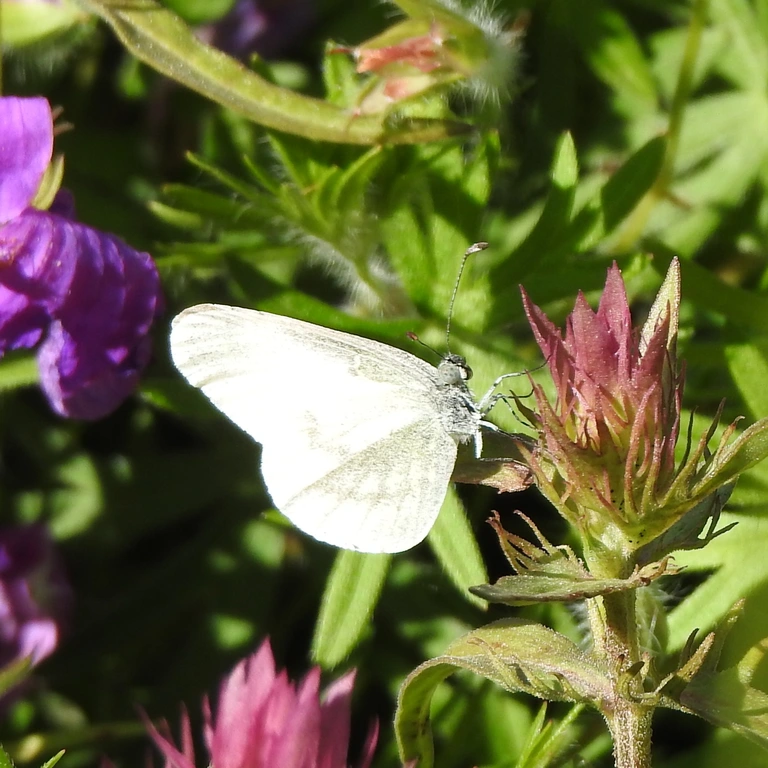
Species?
Leptidea sinapis/juvernica
